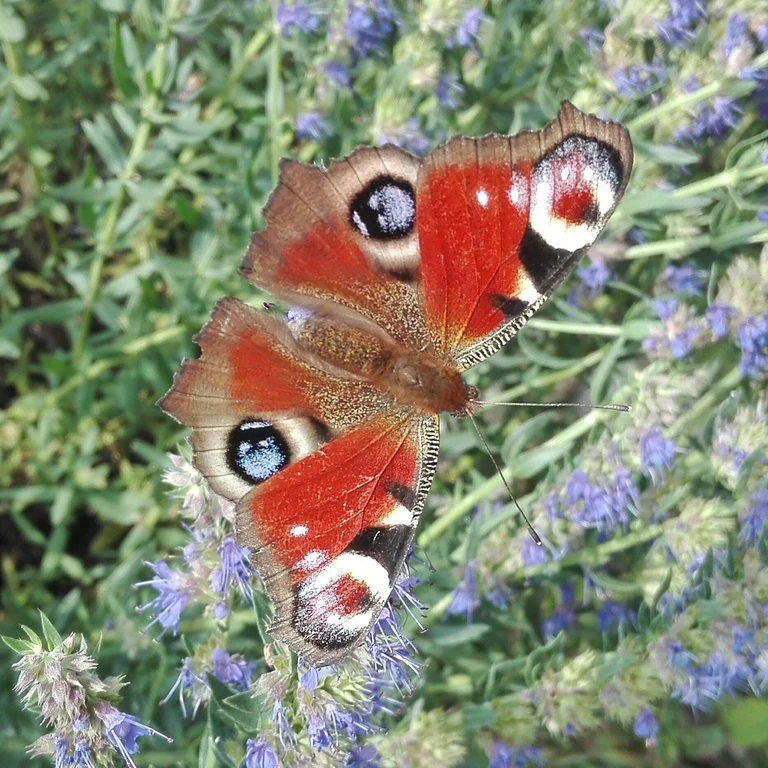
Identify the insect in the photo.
Aglais io
